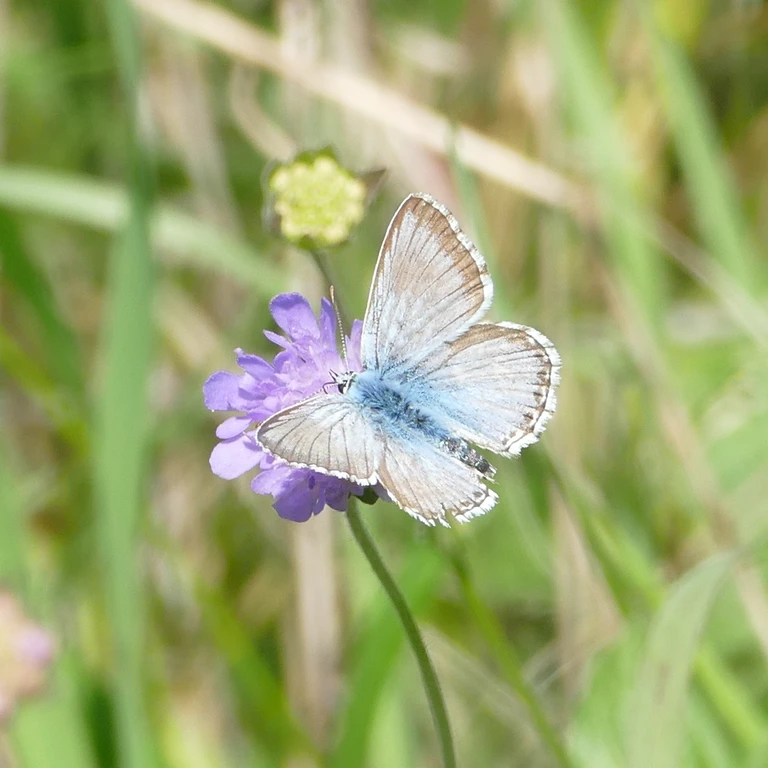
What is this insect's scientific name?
Lysandra coridon
